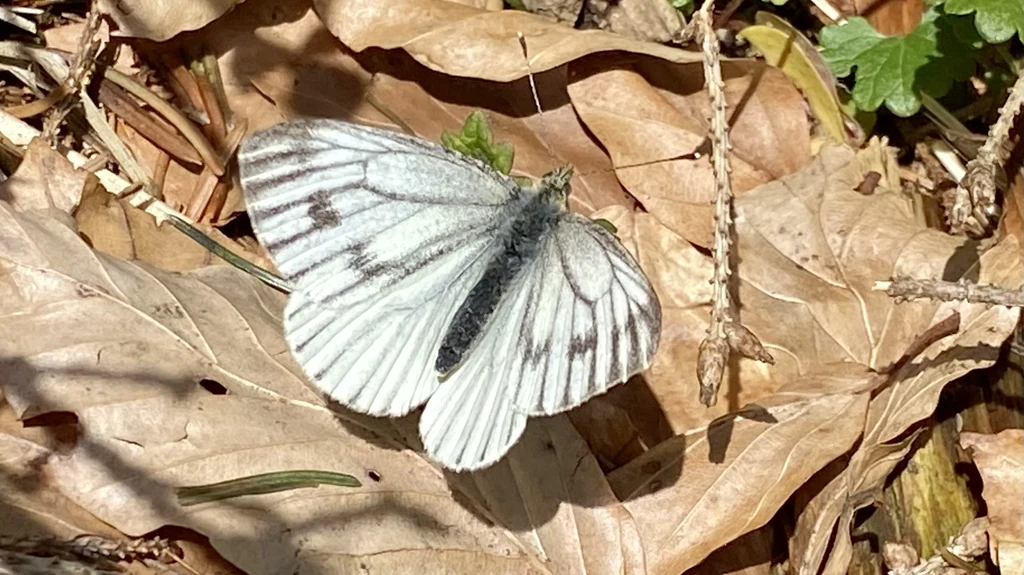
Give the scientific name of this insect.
Pieris napi
